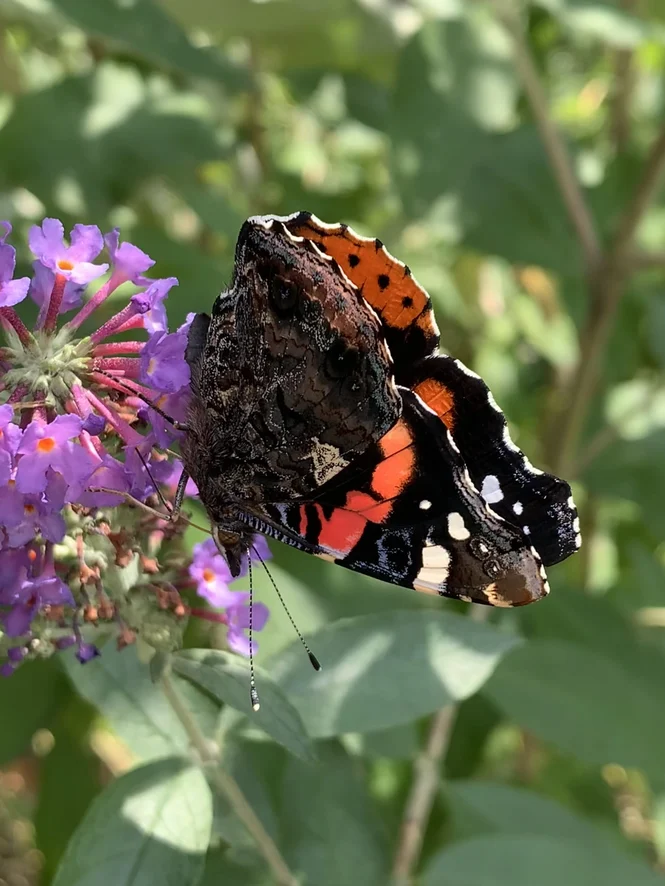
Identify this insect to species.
Vanessa atalanta
